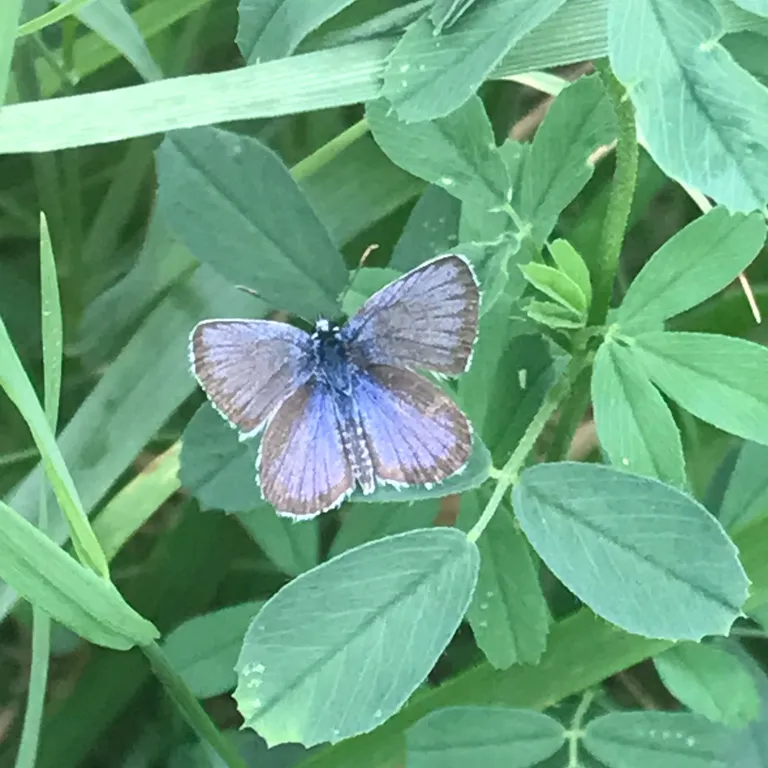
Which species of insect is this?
Plebejus argus
